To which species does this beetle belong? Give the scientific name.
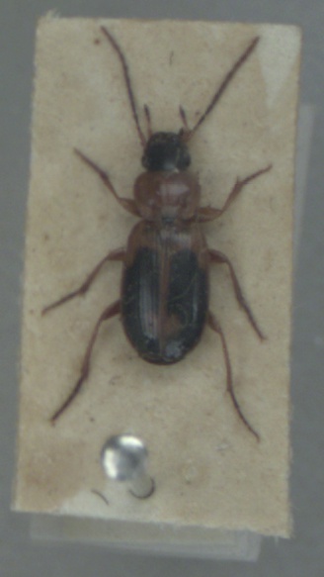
Badister bullatus
